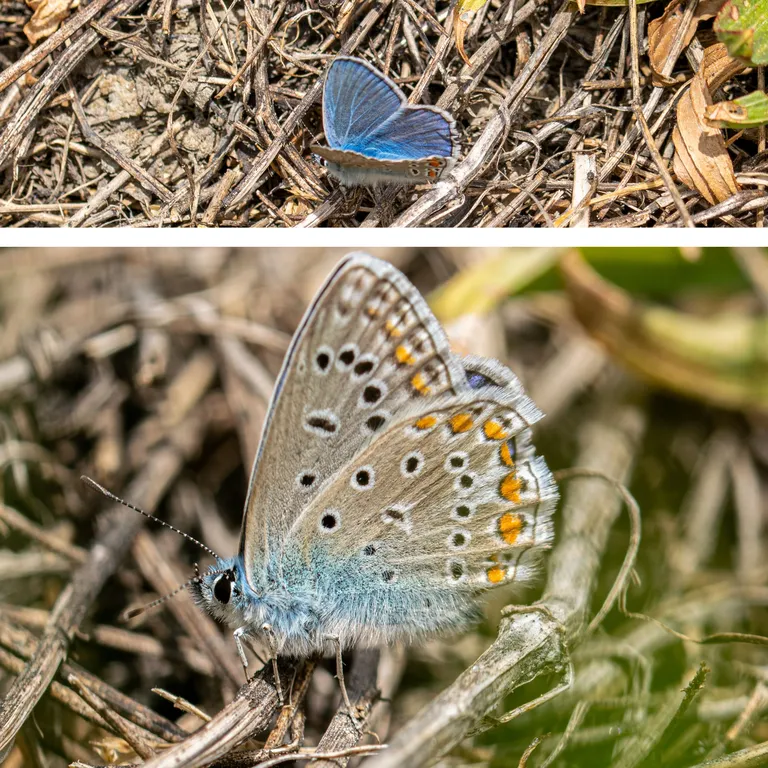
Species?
Polyommatus icarus
